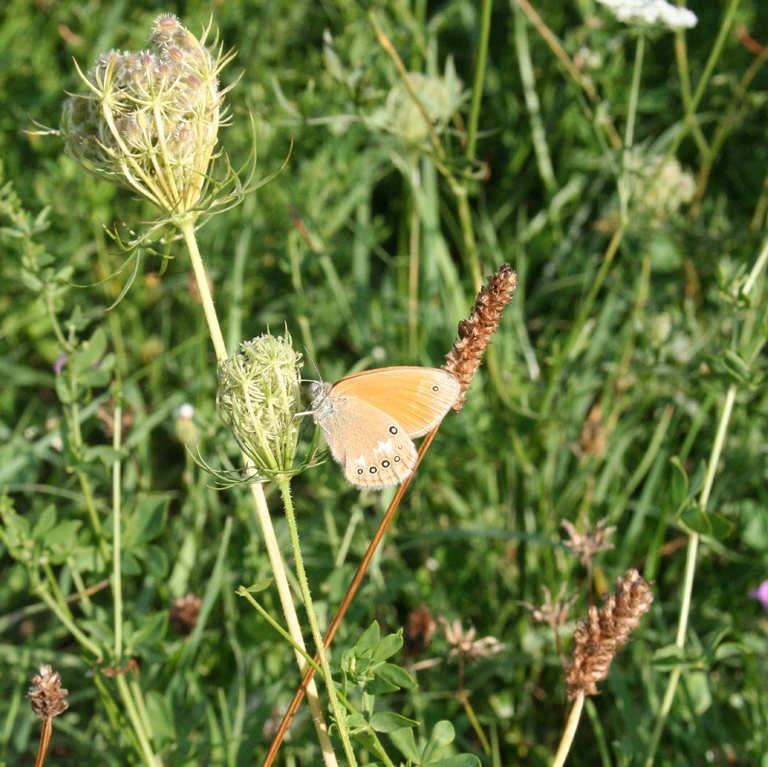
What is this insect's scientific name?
Coenonympha glycerion (also Coenonympha iphis)
